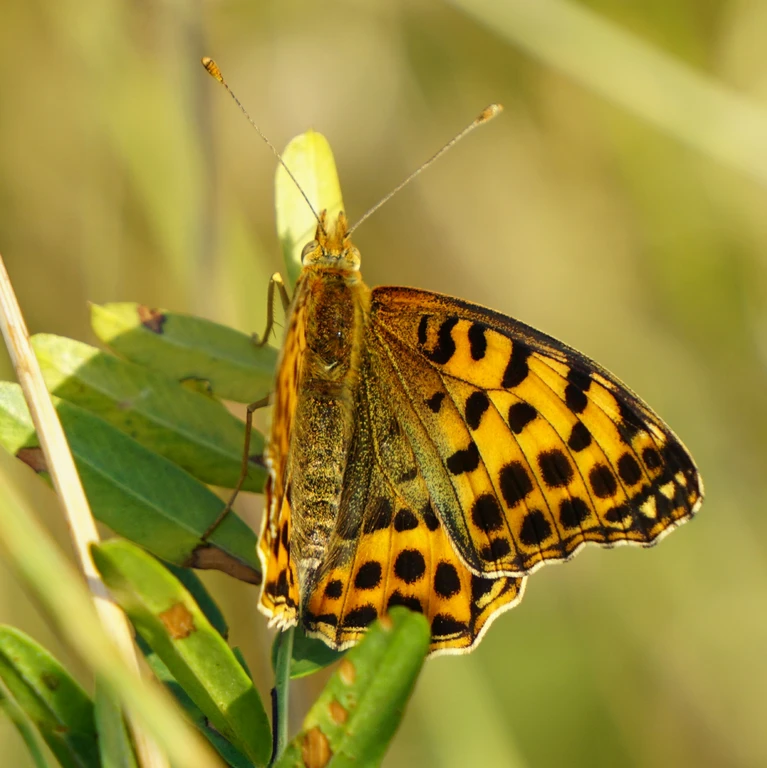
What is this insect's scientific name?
Issoria lathonia
